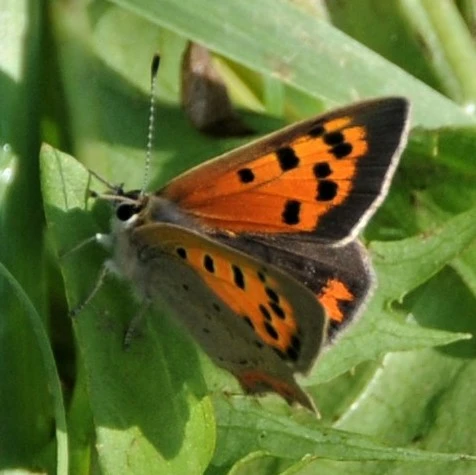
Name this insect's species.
Lycaena phlaeas
